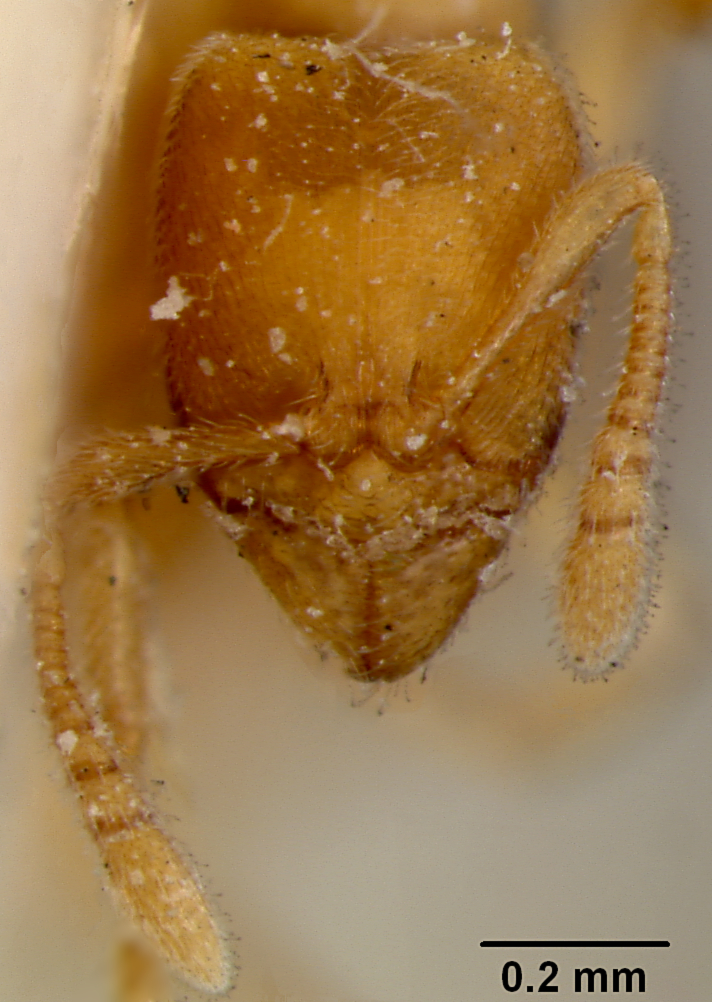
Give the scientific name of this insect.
Typhlomyrmex pusillus
